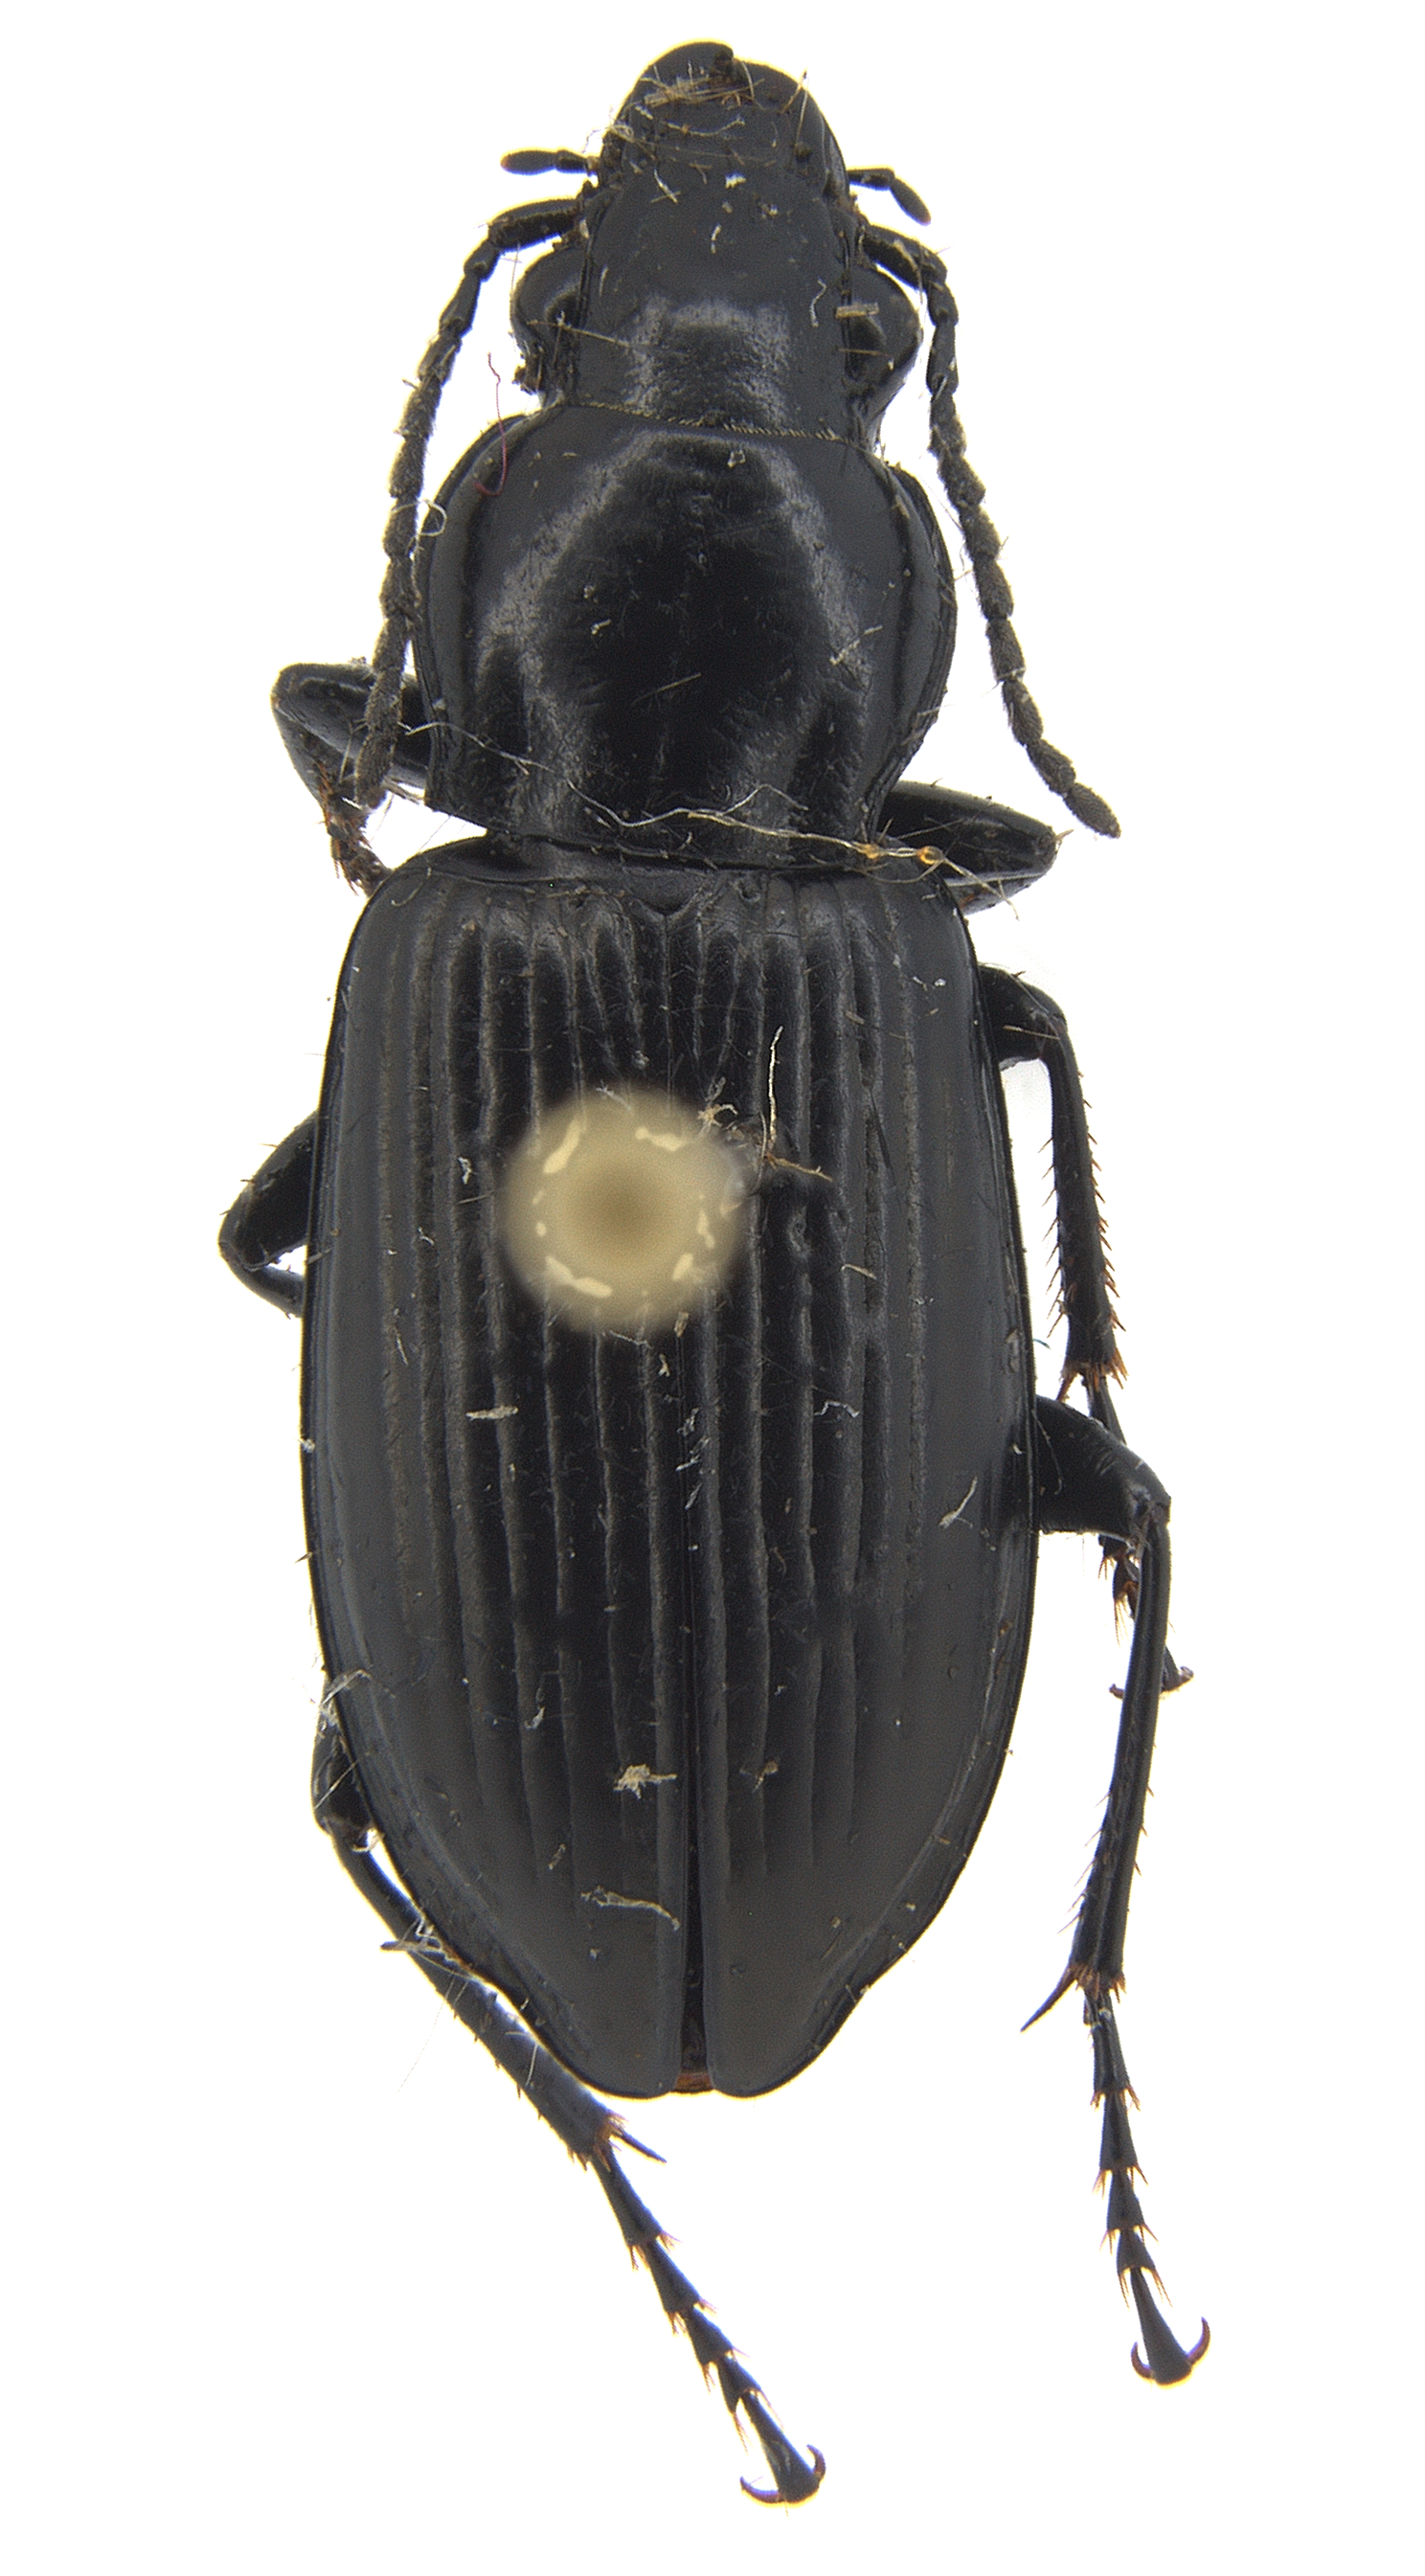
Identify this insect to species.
Trirammatus lucidus
